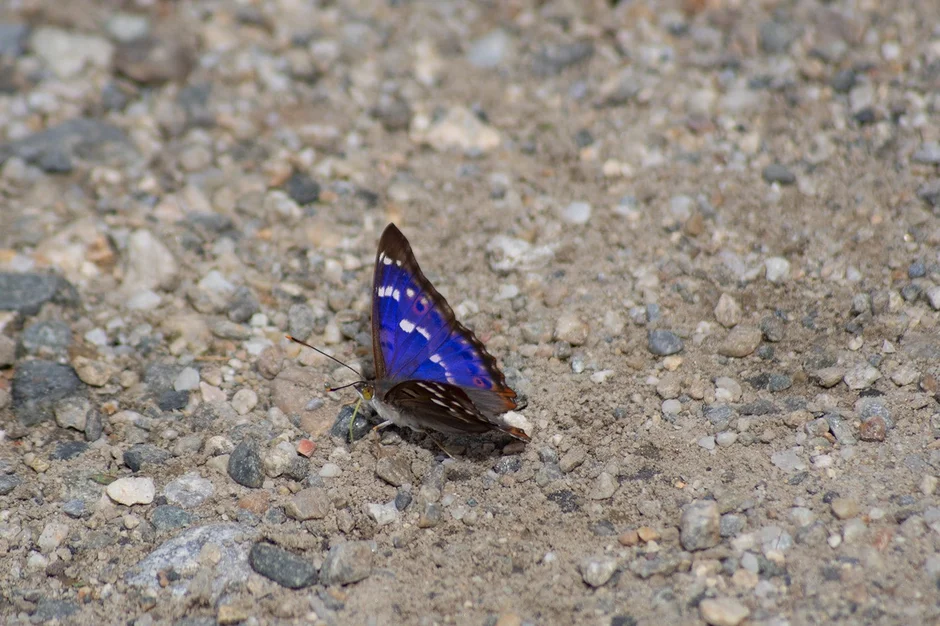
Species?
Apatura ilia
